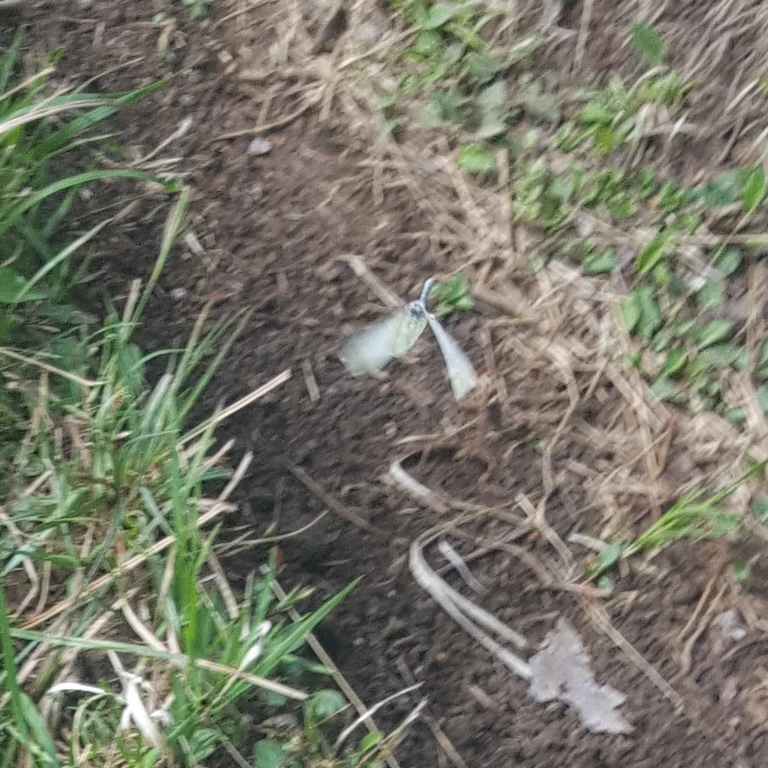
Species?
Leptidea sinapis/juvernica
